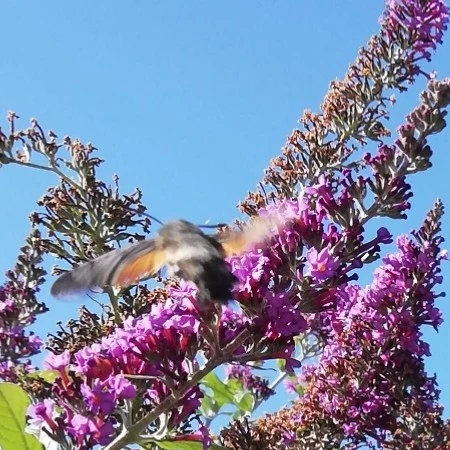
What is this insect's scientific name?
Macroglossum stellatarum
